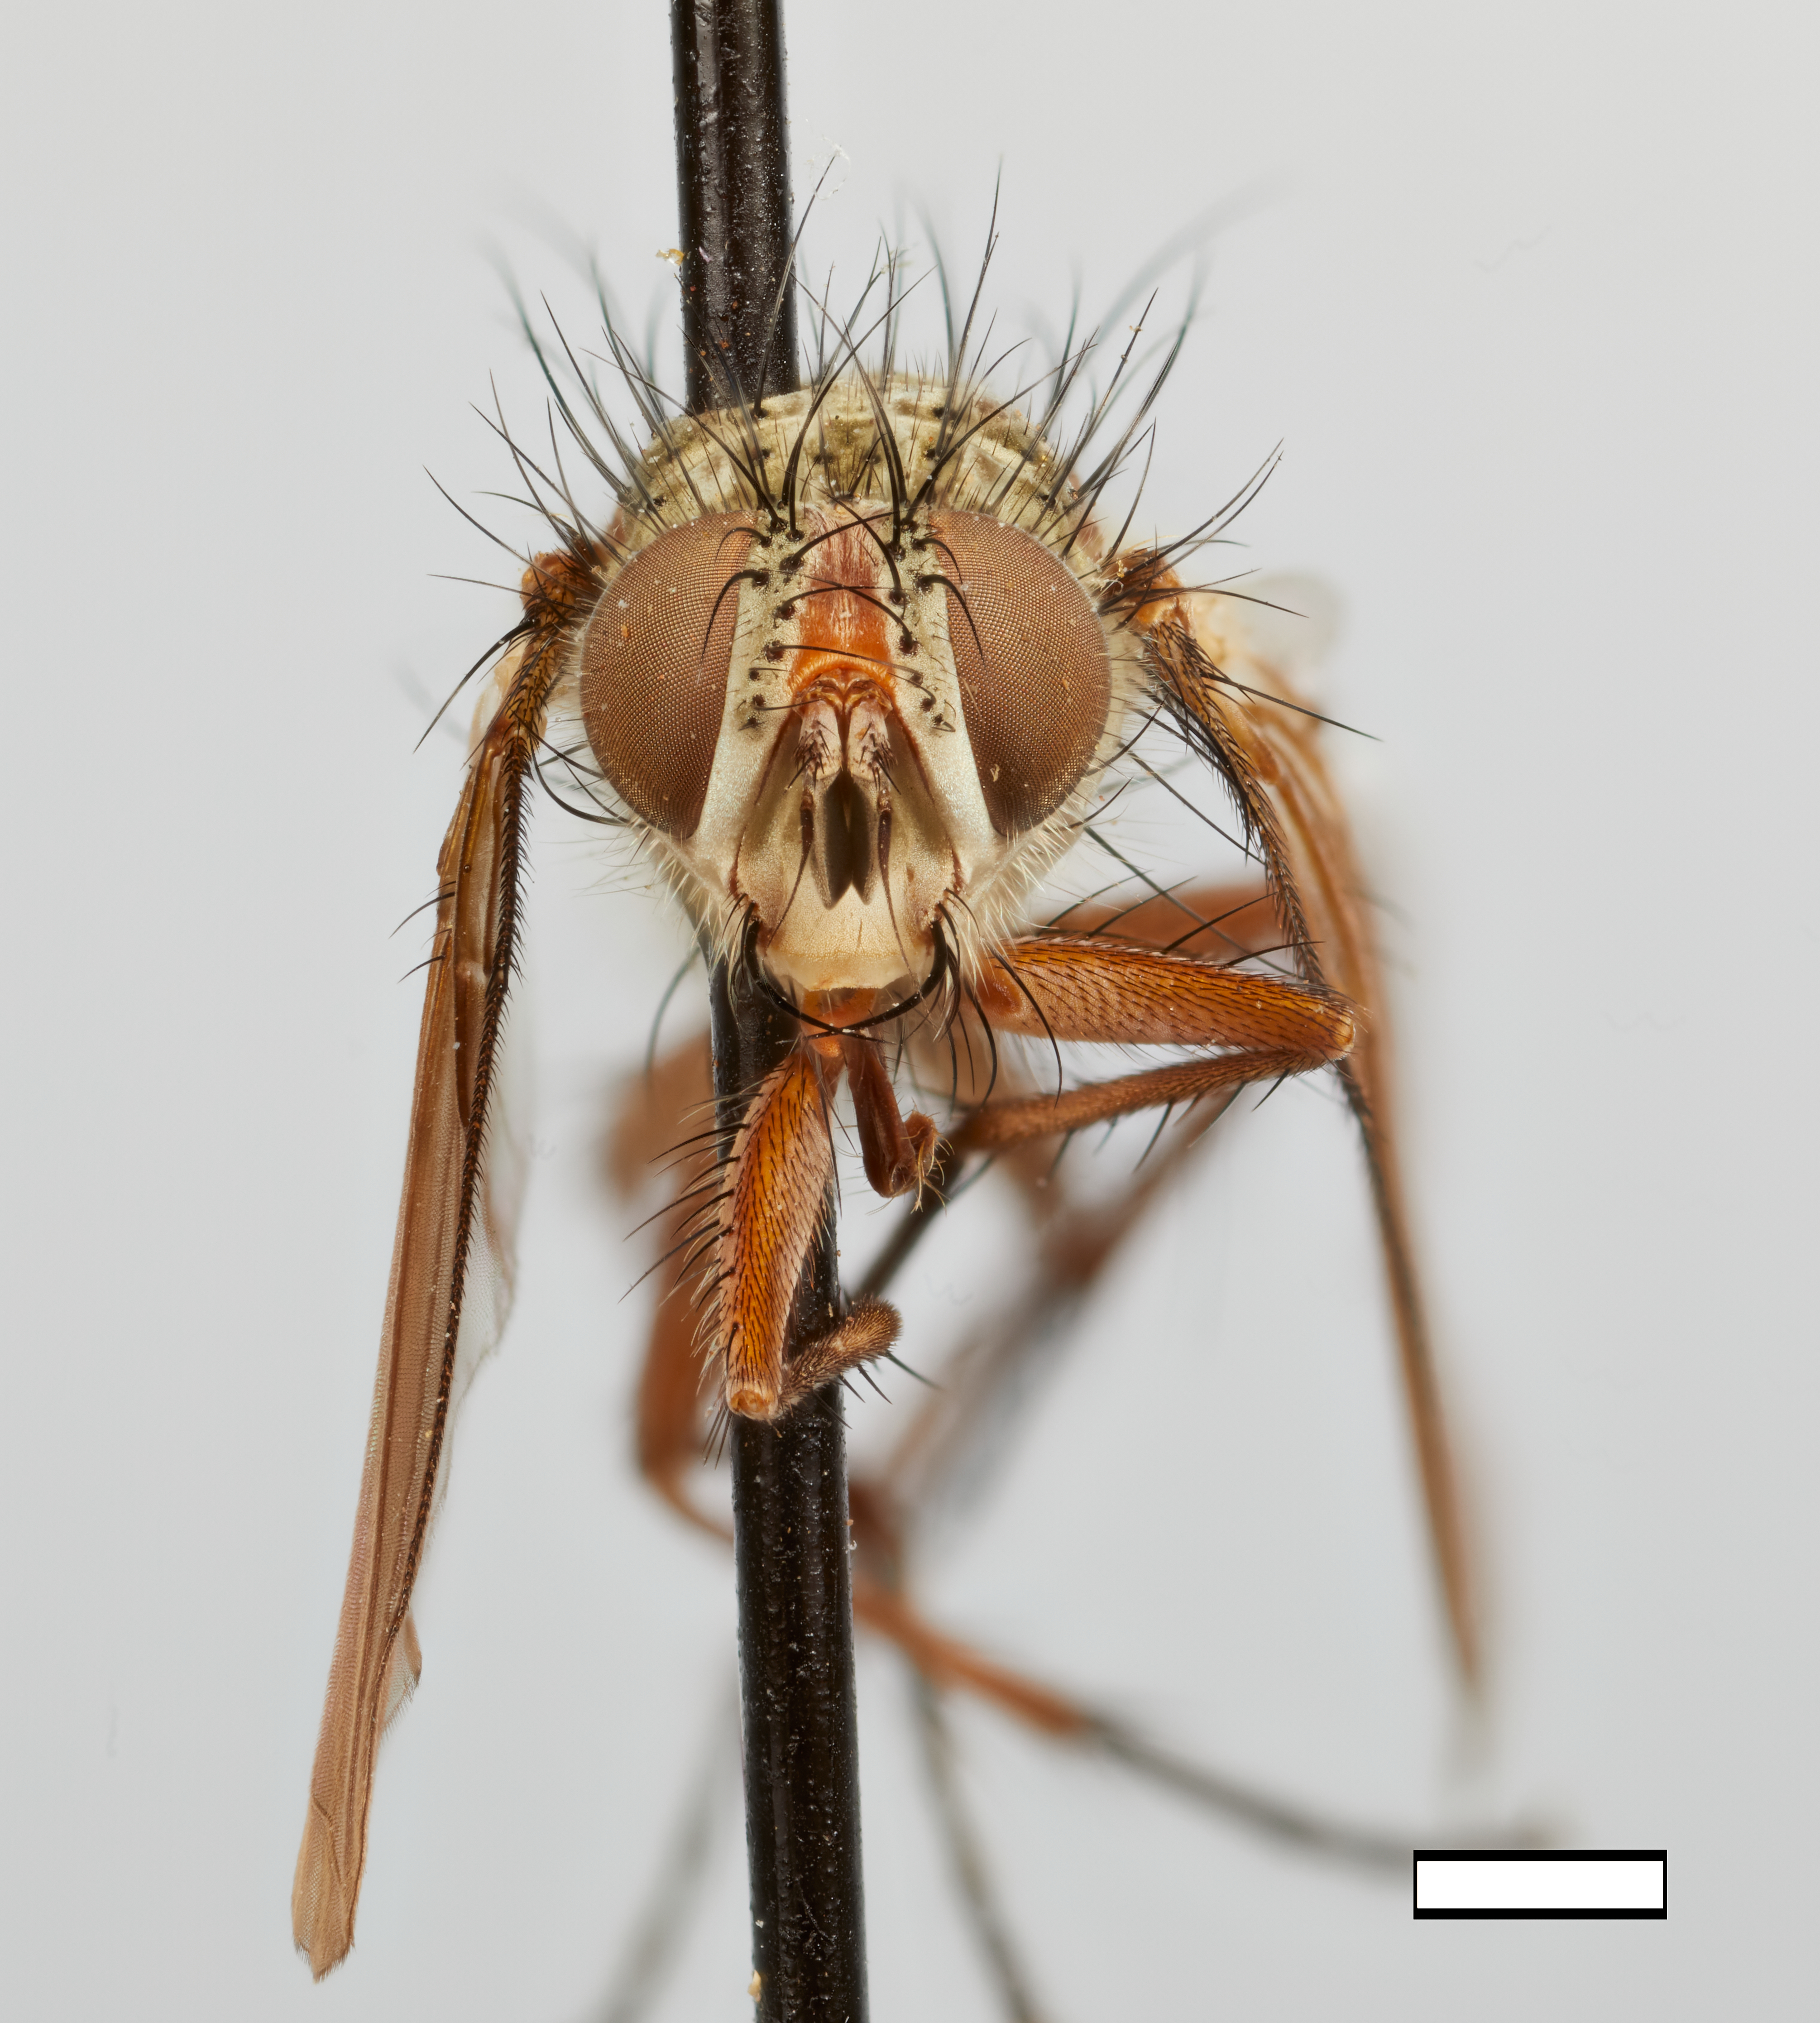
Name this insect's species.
Micronychiops aurescens
